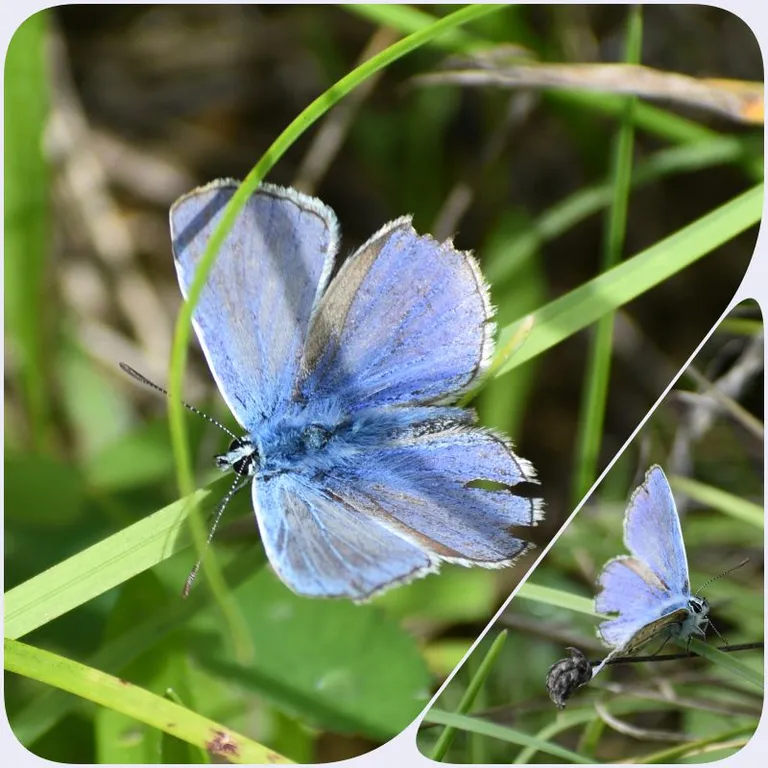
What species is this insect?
Polyommatus icarus
